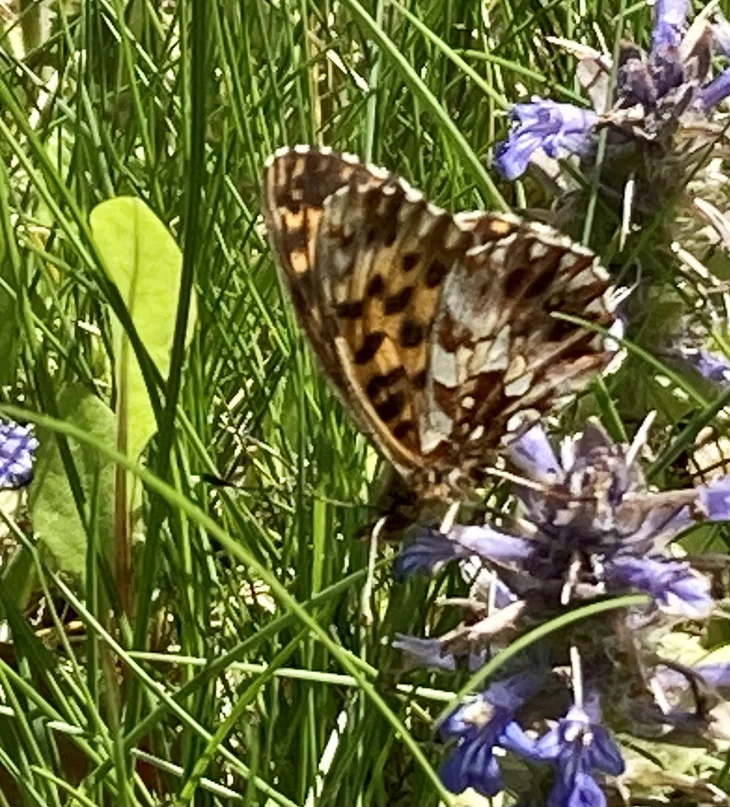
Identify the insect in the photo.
Boloria dia
